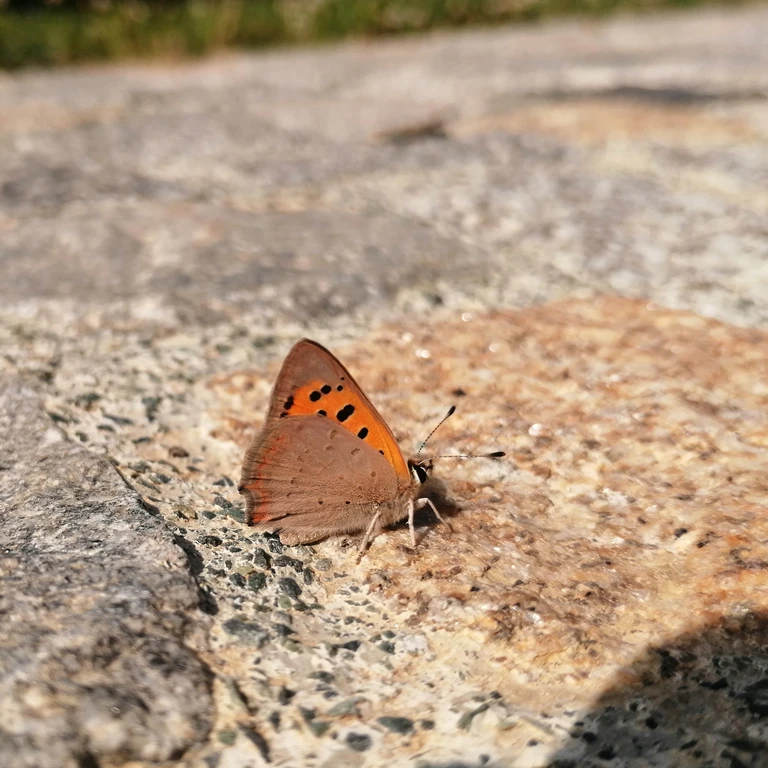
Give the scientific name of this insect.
Lycaena phlaeas
